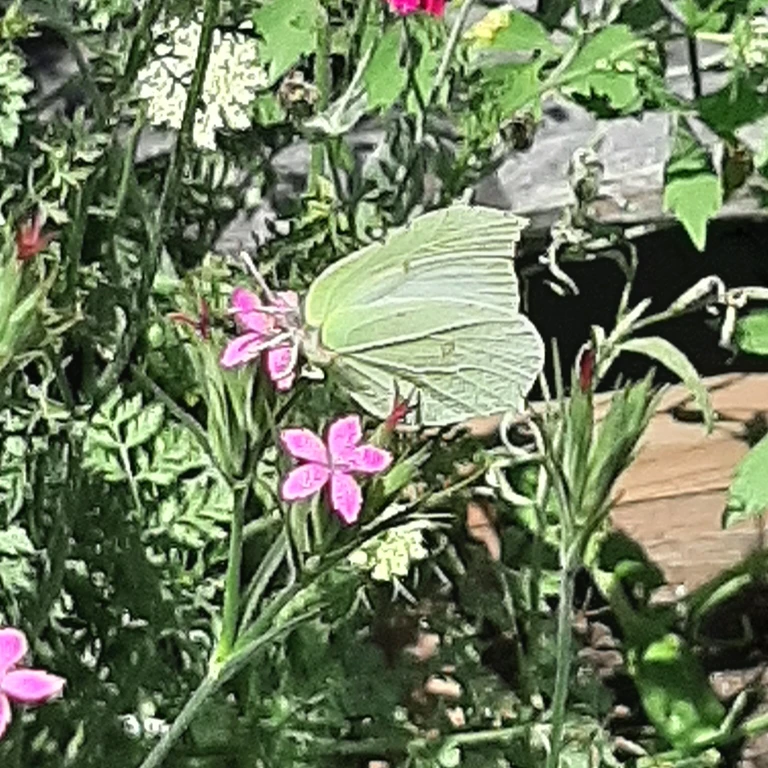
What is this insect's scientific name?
Gonepteryx rhamni
